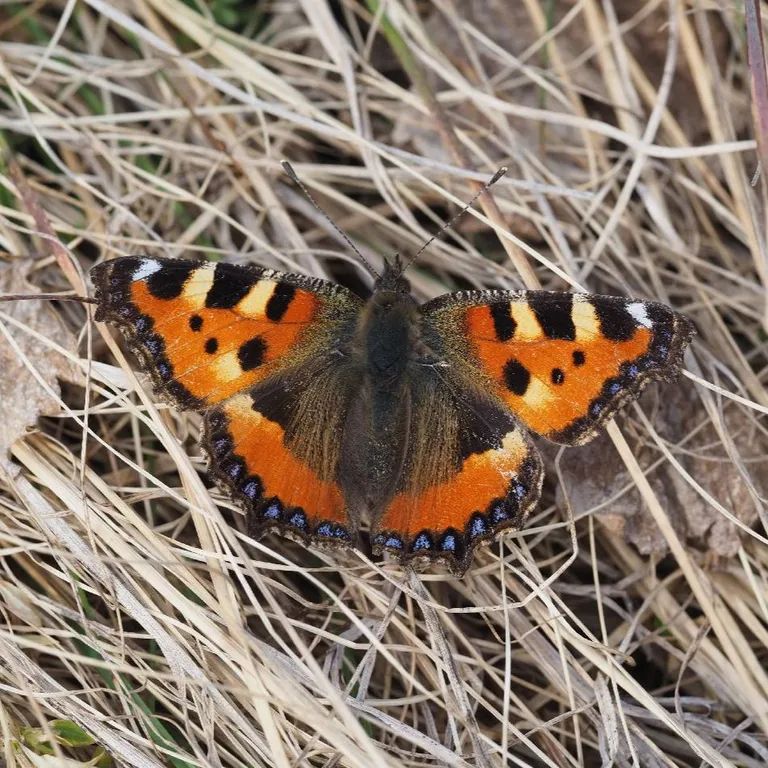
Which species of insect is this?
Aglais urticae
